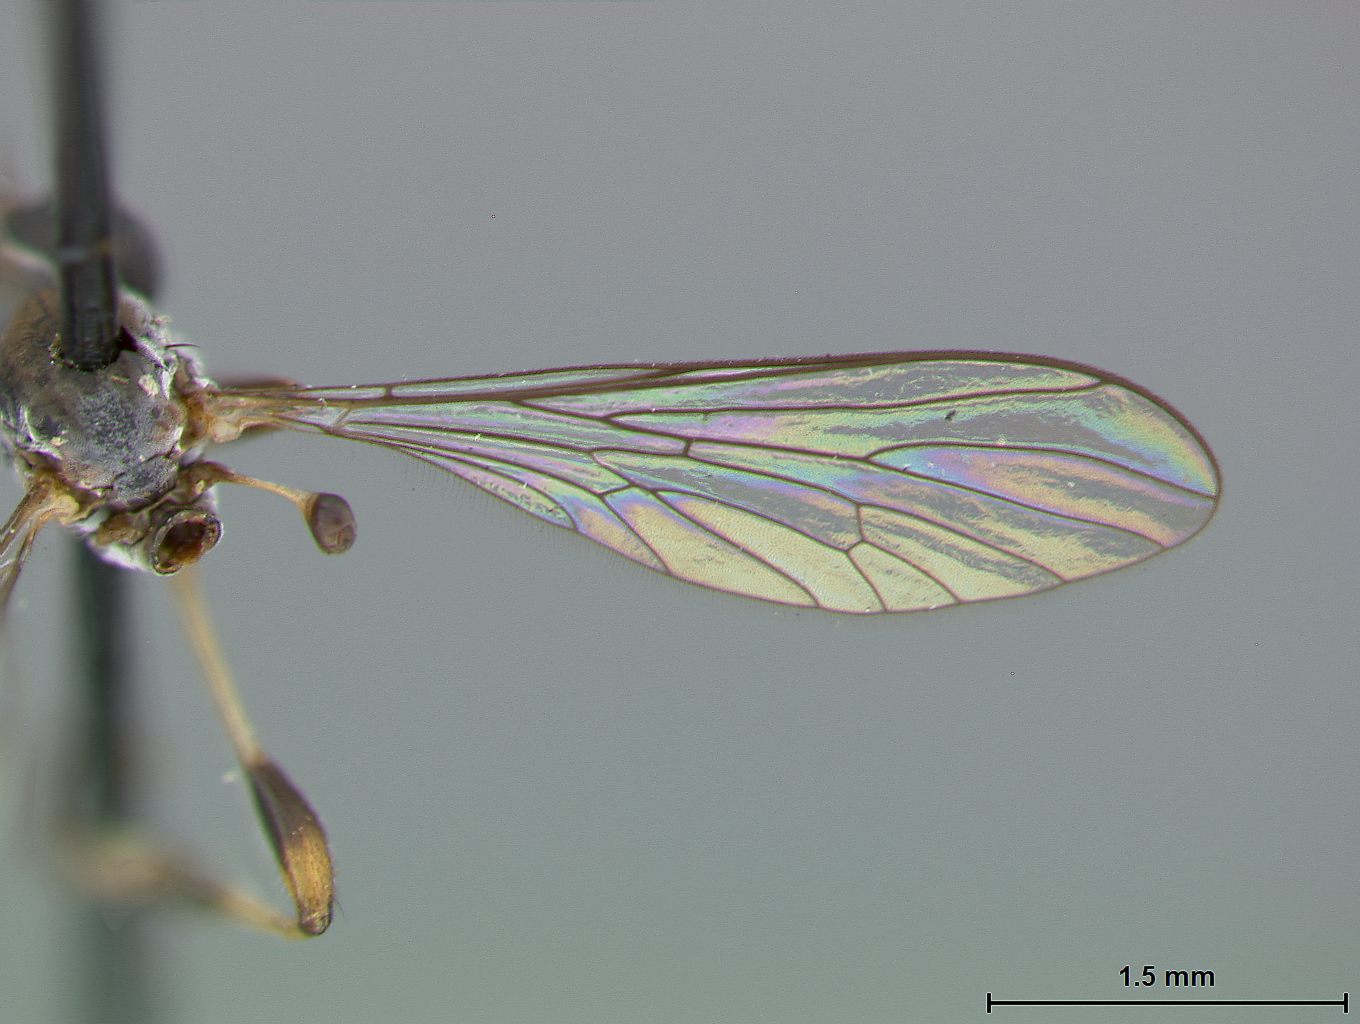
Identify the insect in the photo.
Beameromyia disfascia
